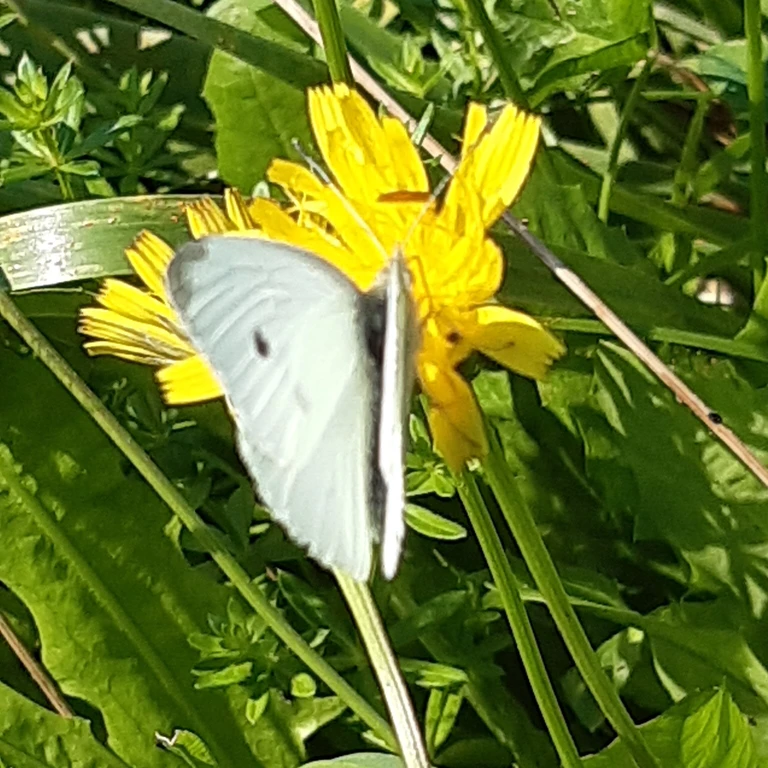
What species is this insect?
Pieris rapae
